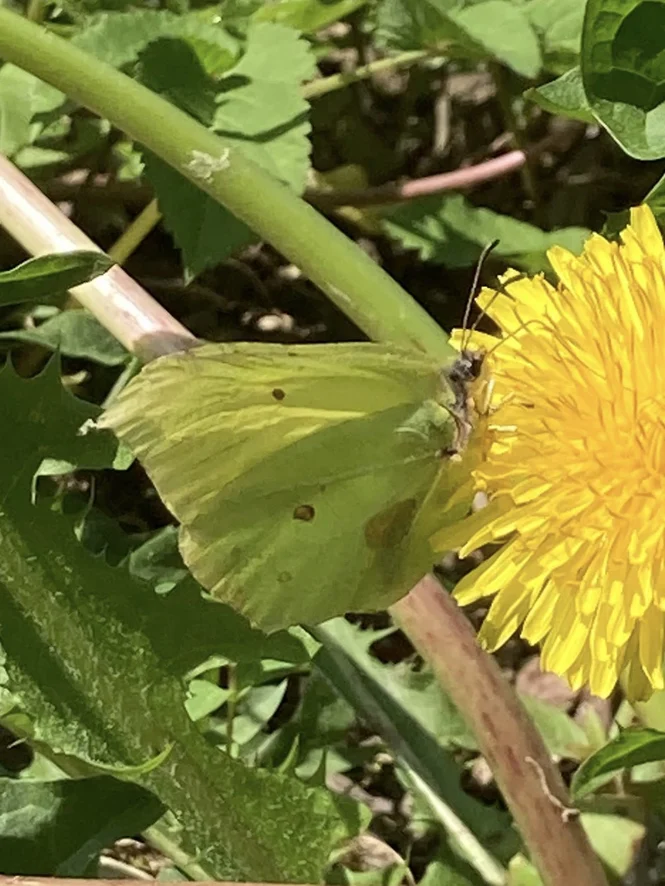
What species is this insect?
Gonepteryx rhamni
